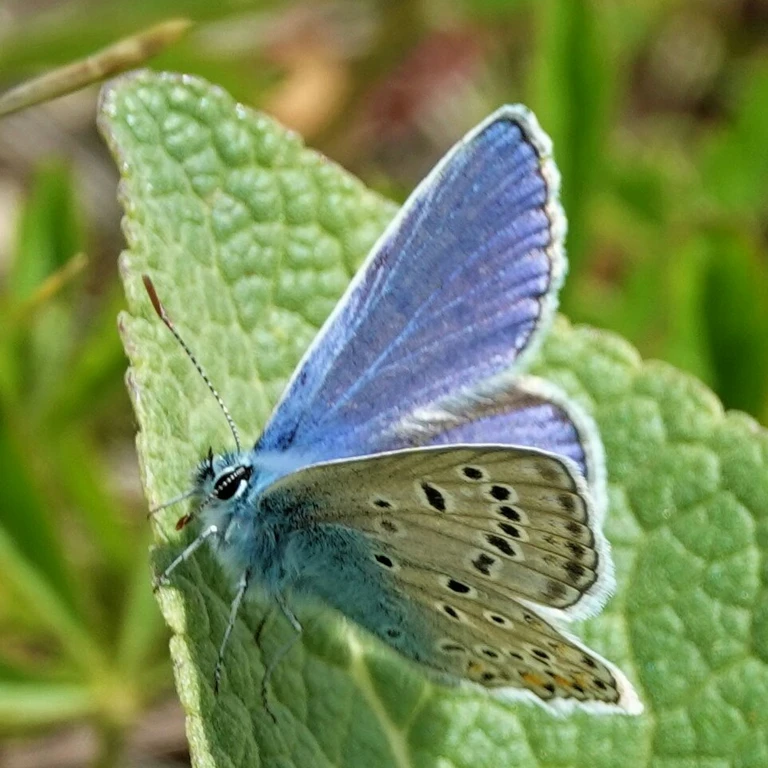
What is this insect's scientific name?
Polyommatus icarus
